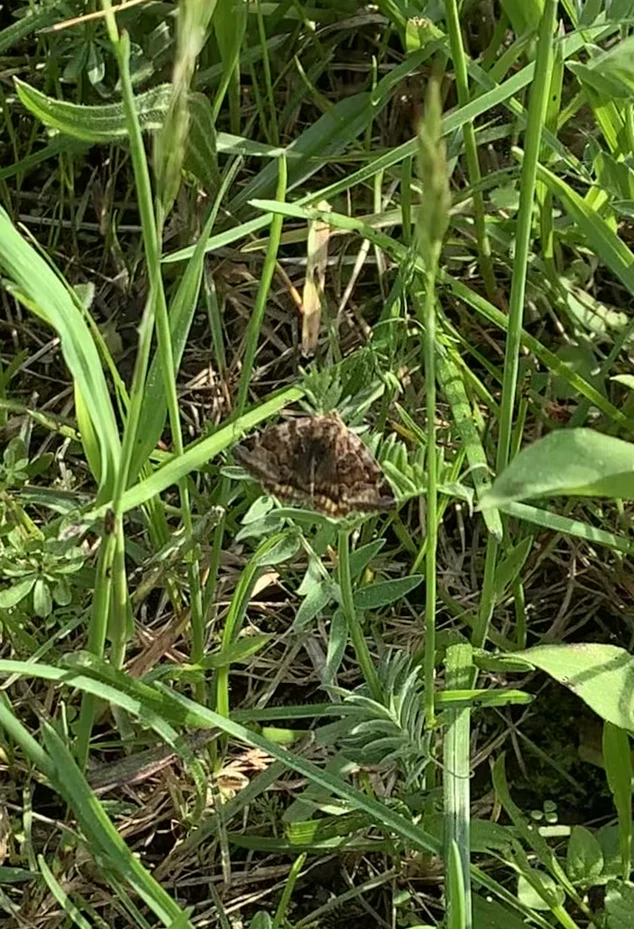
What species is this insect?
Euclidia glyphica
